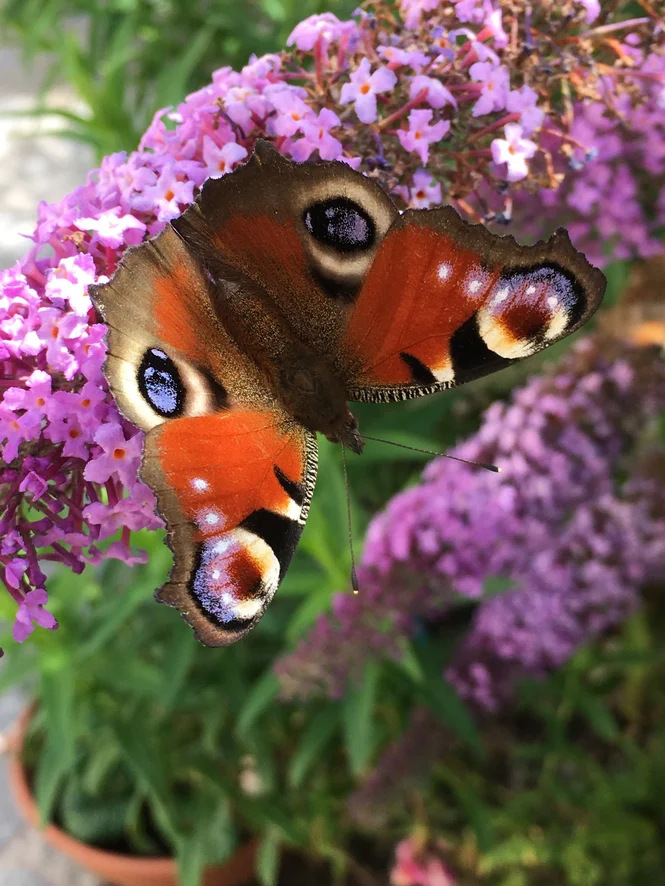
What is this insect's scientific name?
Aglais io
